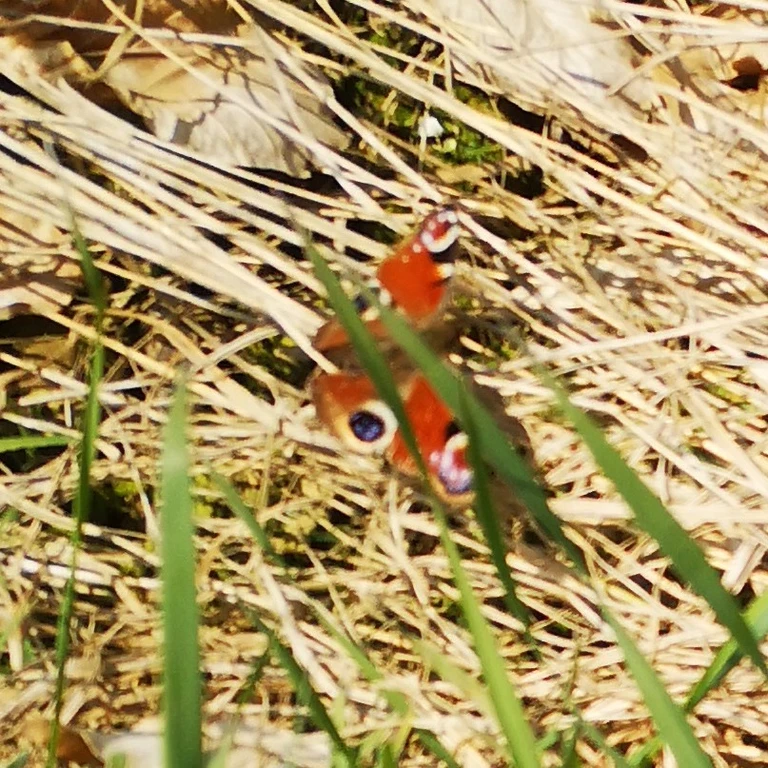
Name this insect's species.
Aglais io
